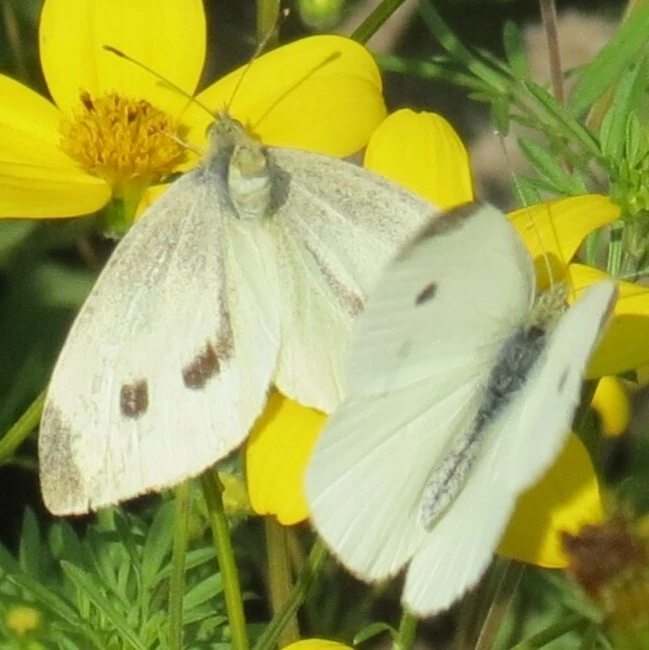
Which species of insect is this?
Pieris rapae
